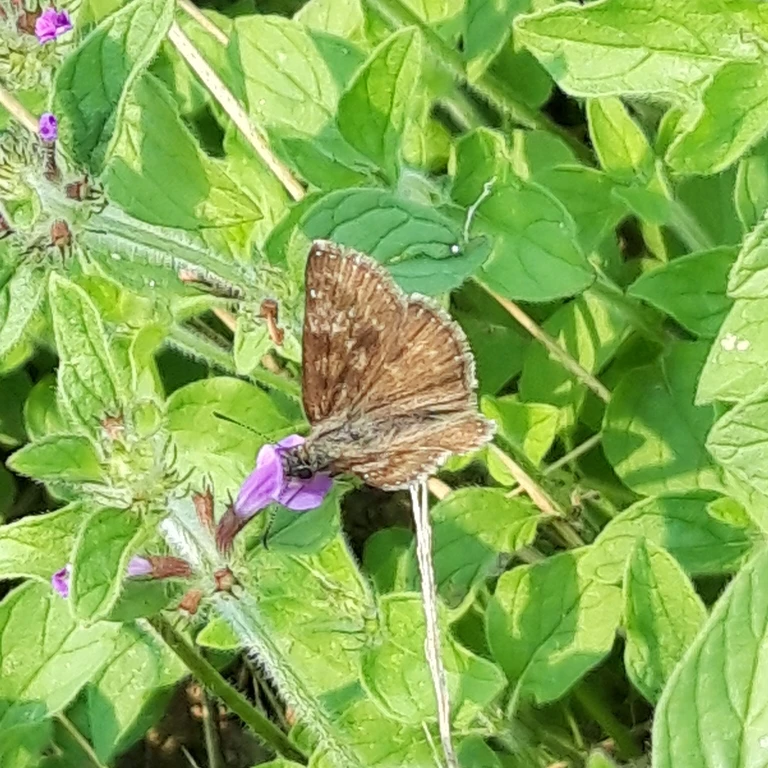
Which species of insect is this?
Erynnis tages
